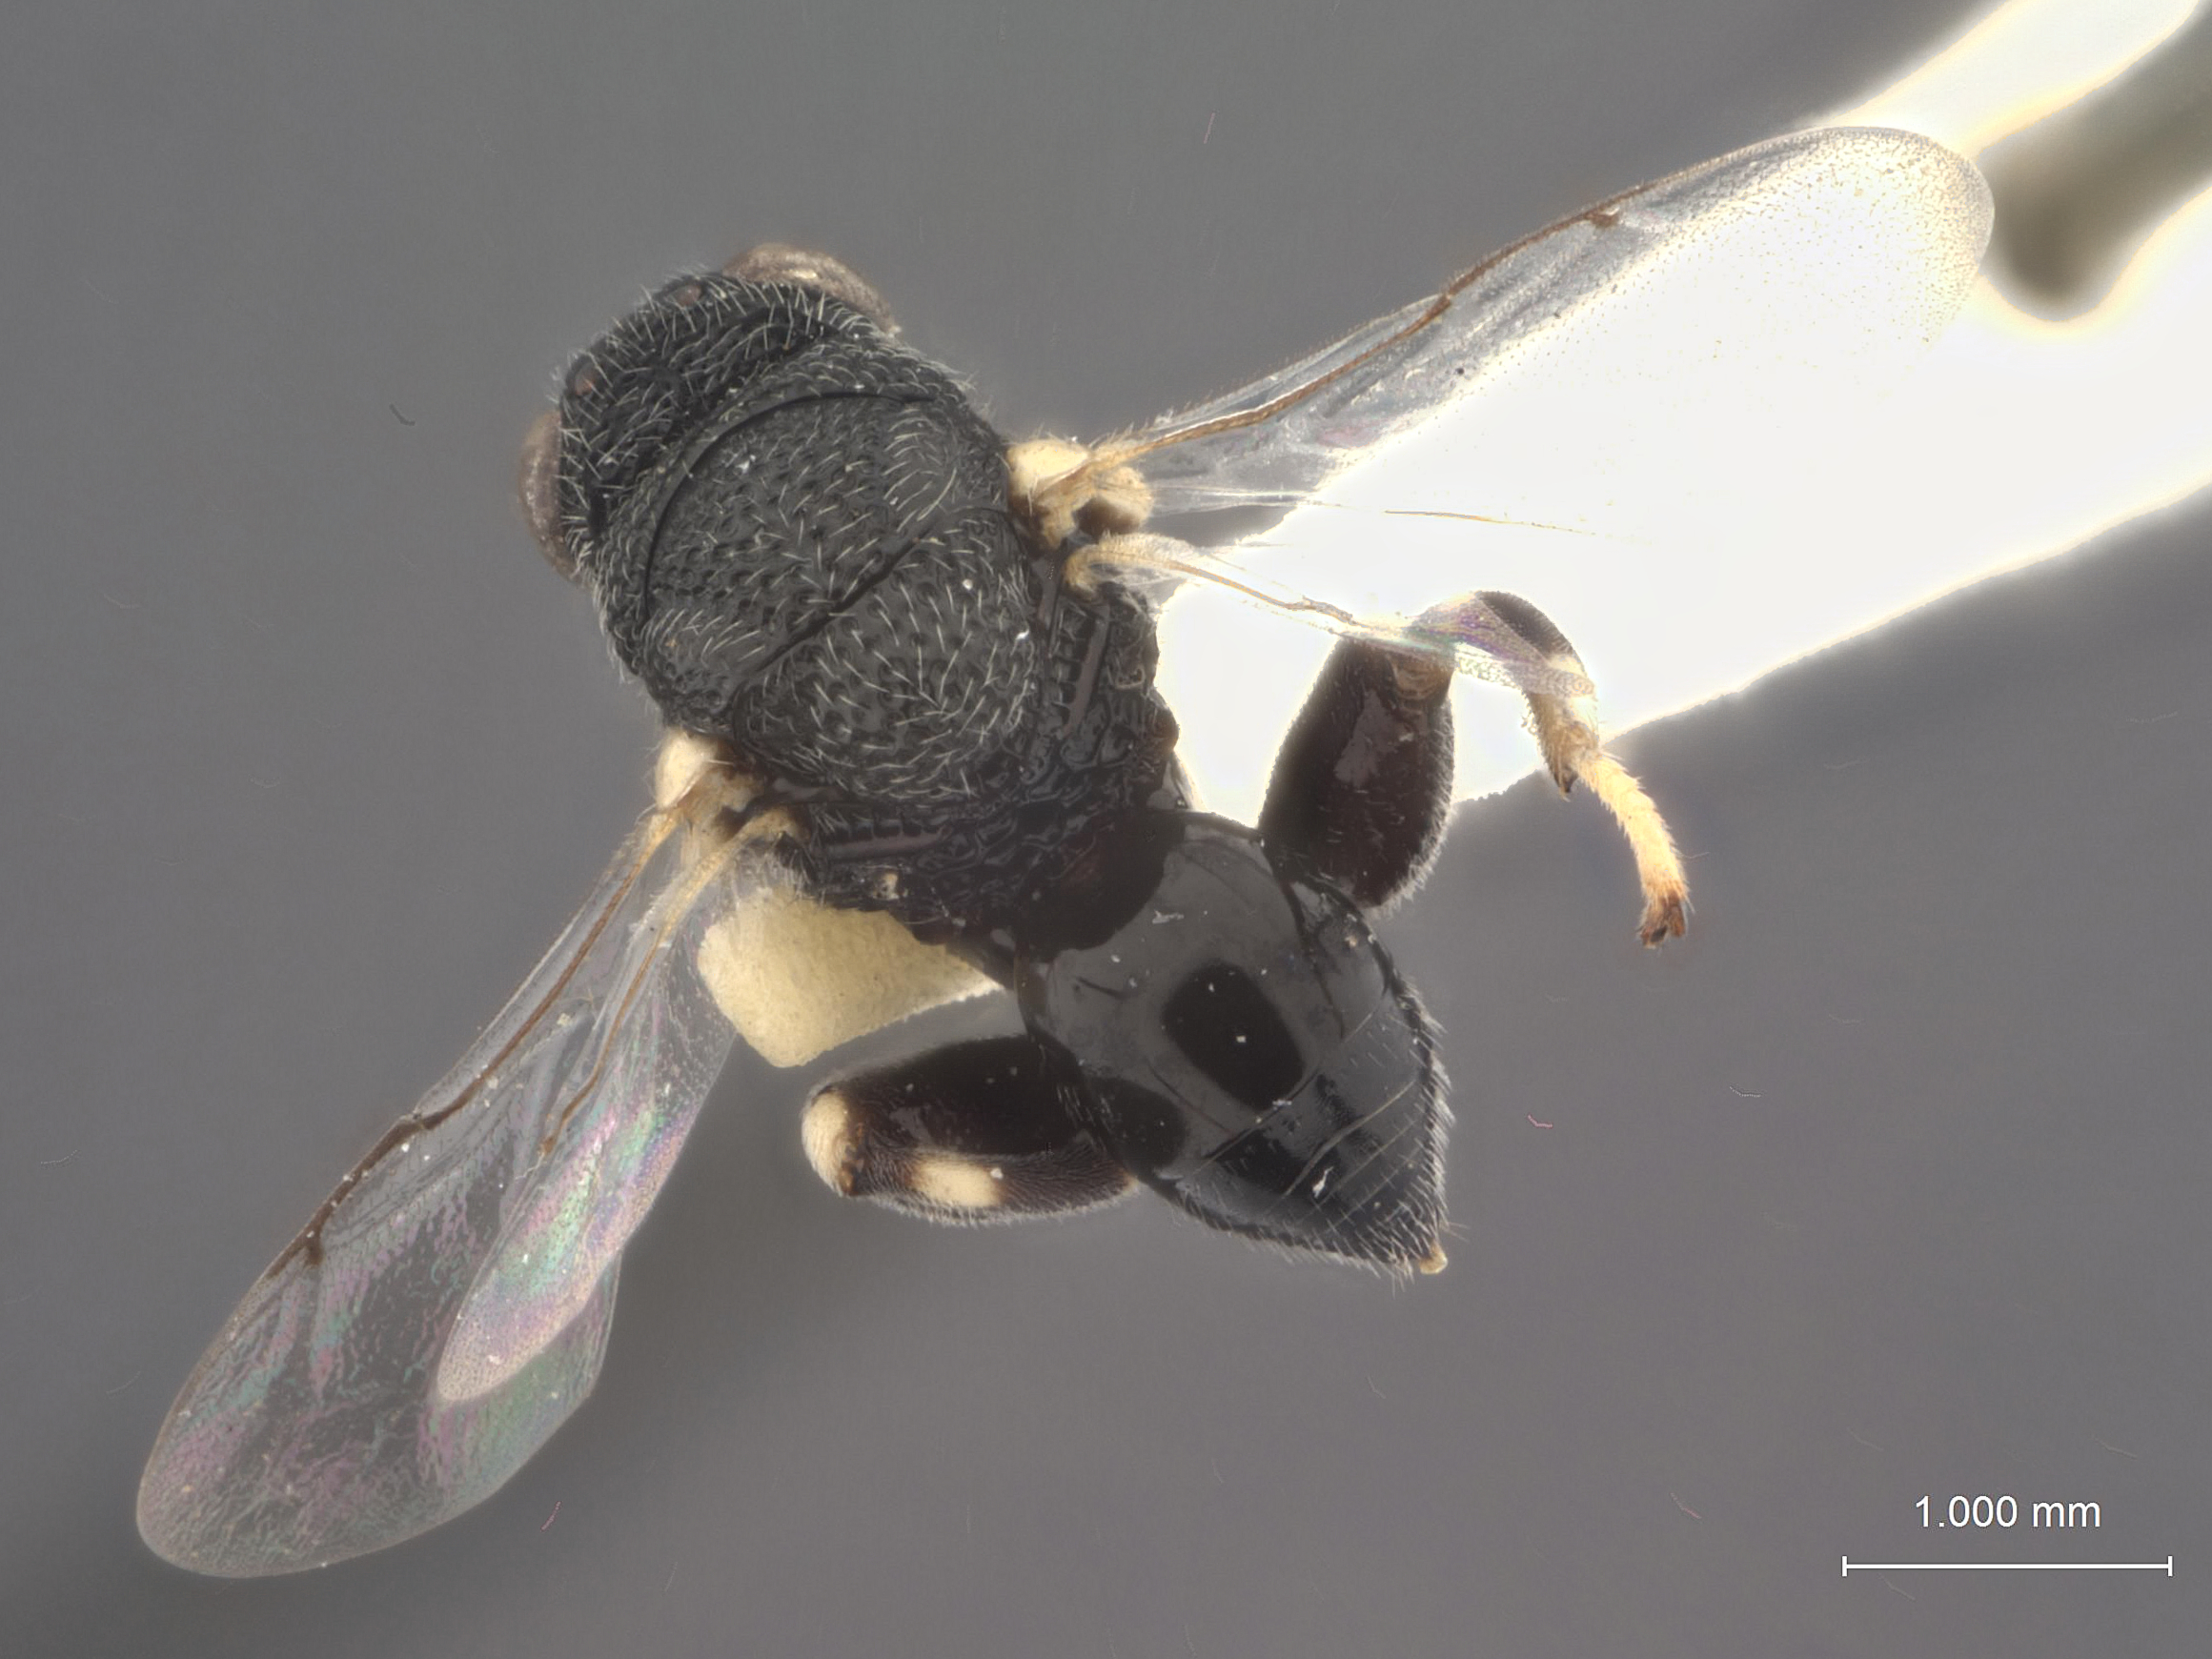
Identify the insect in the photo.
Brachymeria flegiae
